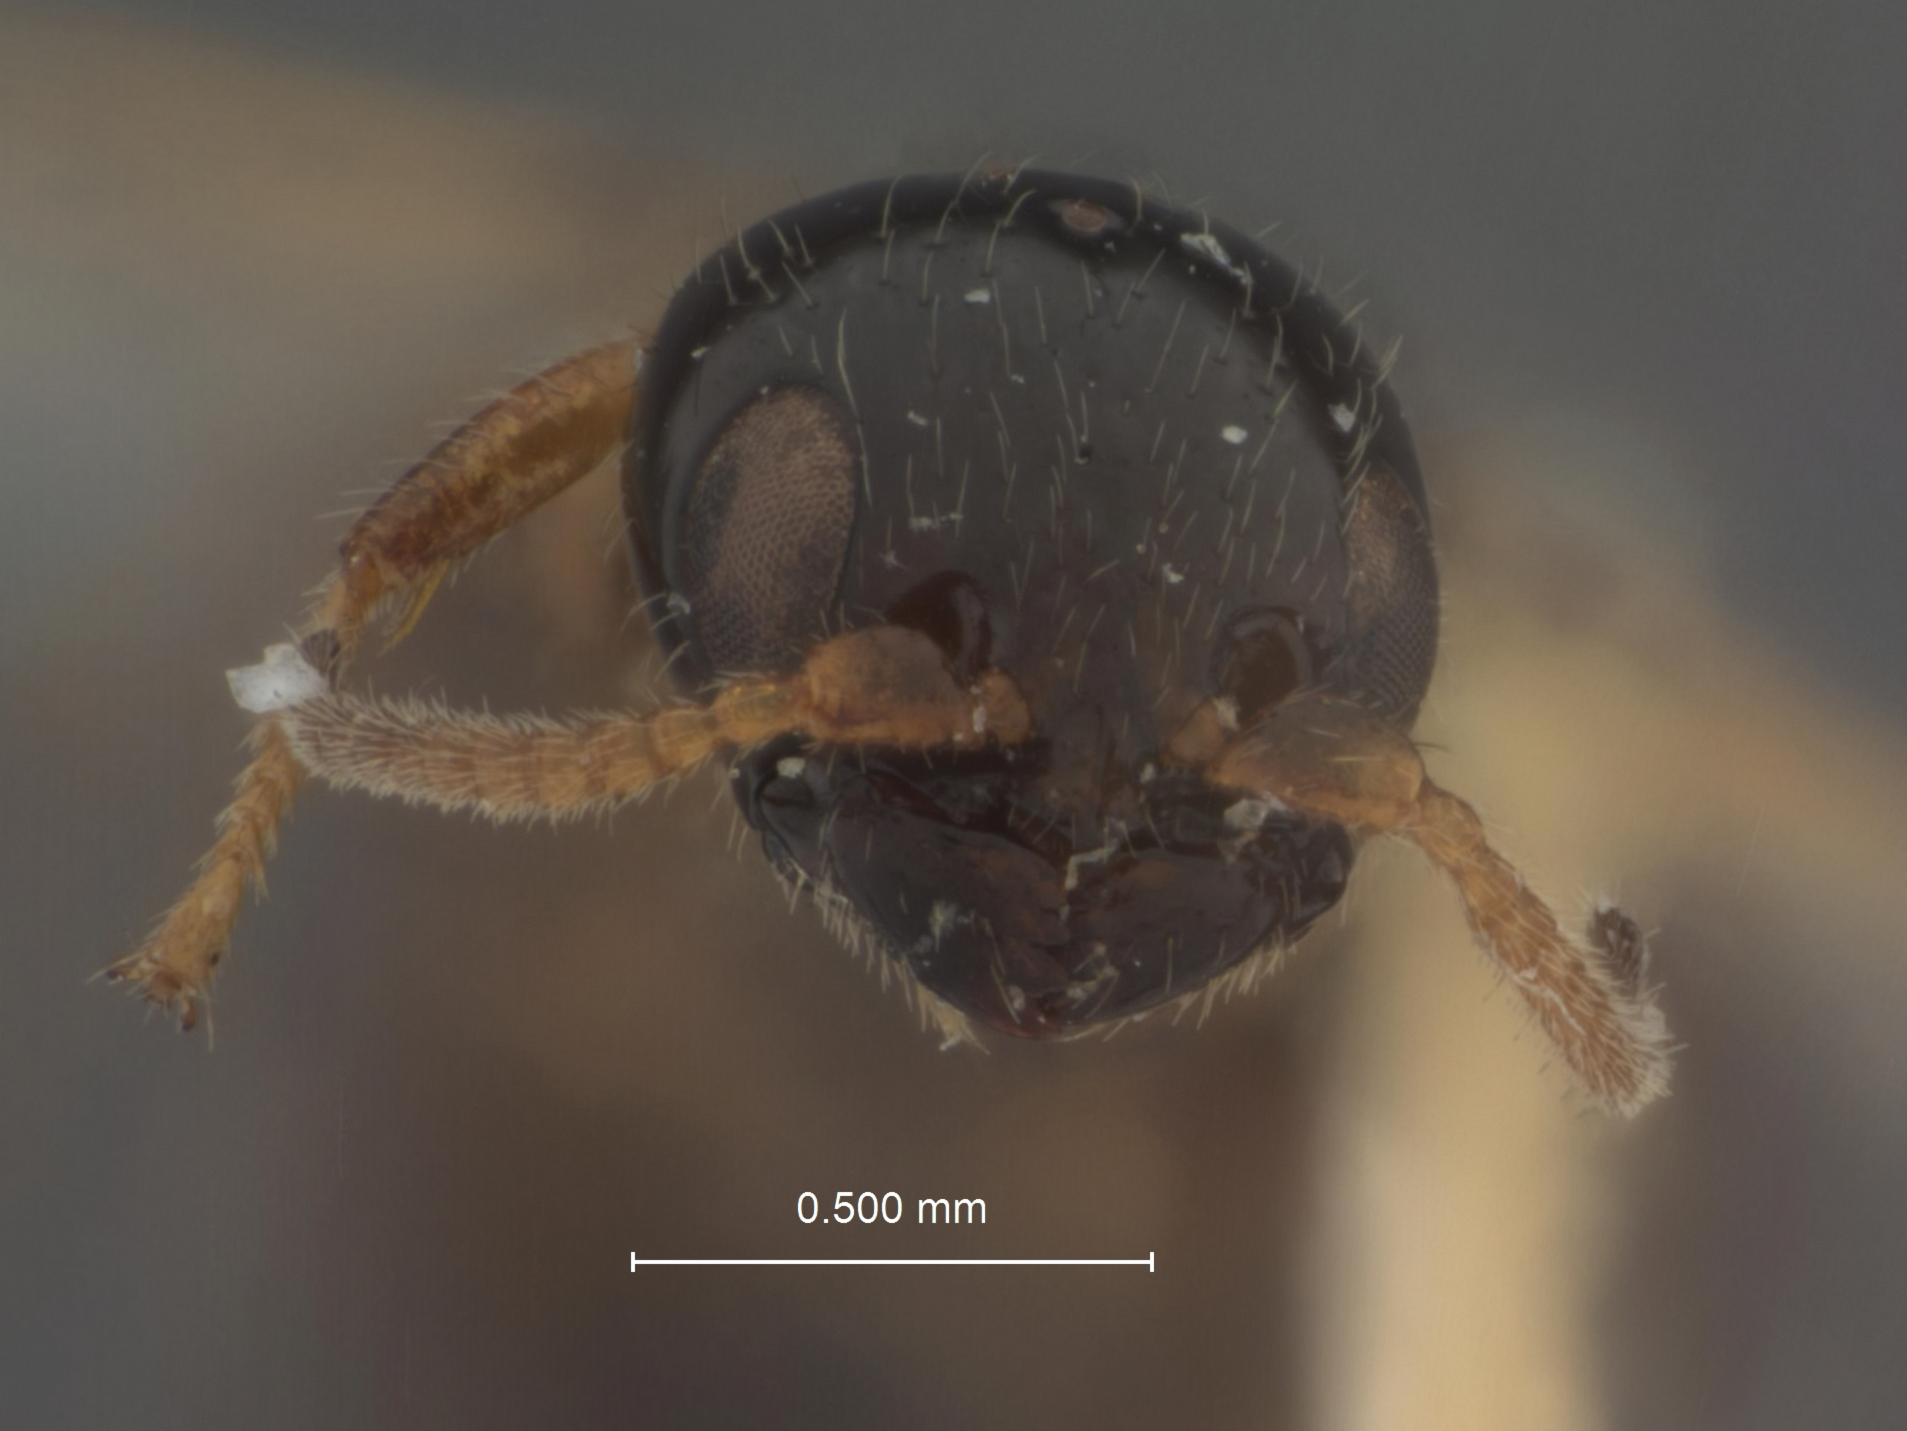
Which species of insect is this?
Goniozus indicus
